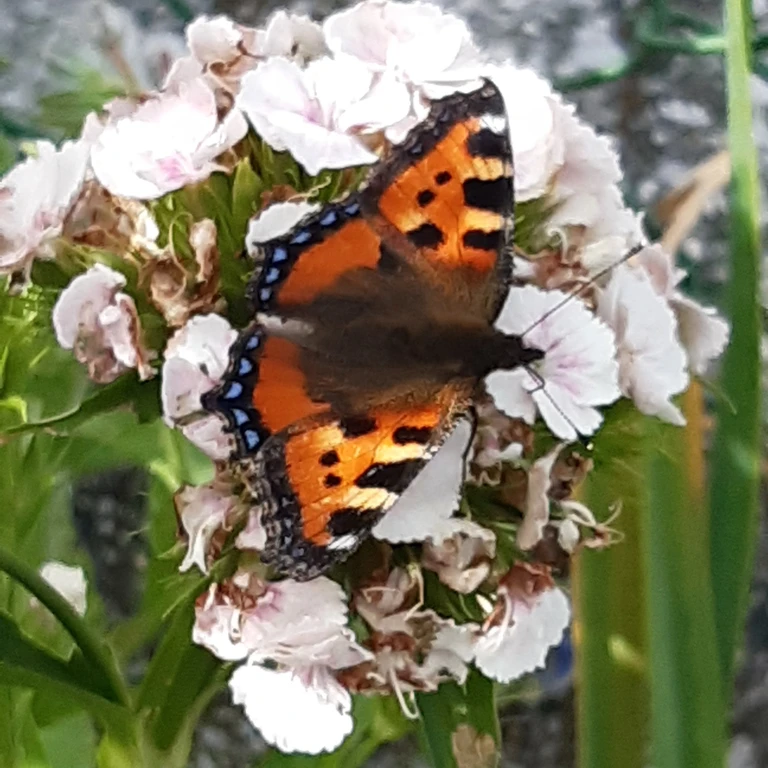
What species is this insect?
Aglais urticae
